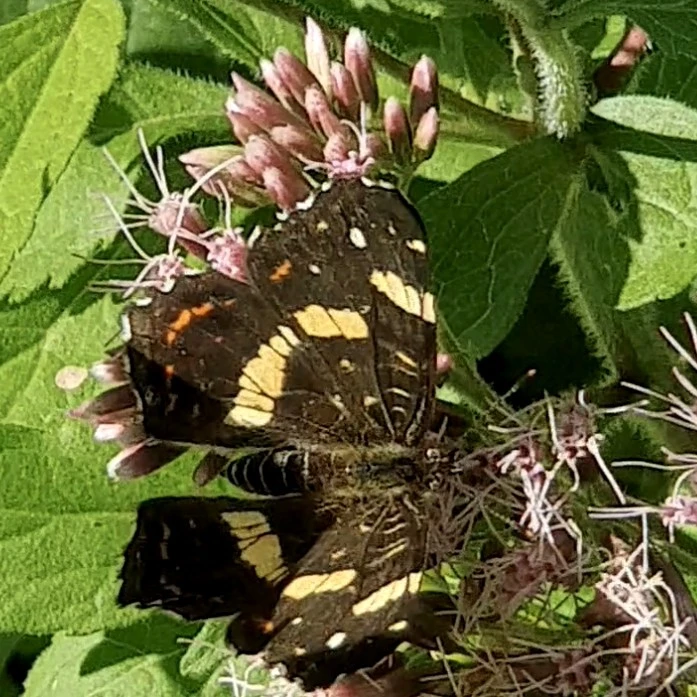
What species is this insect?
Araschnia levana
